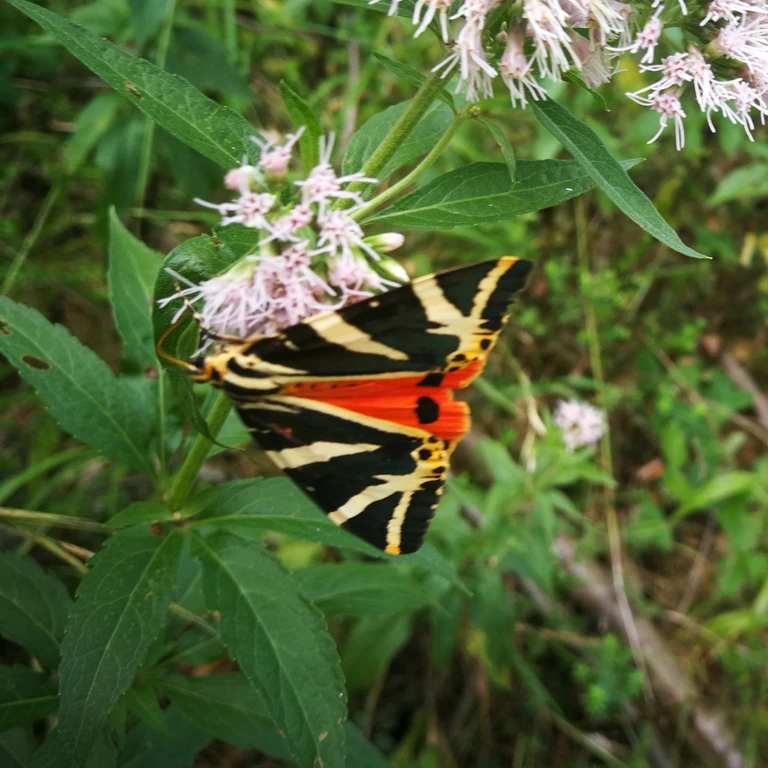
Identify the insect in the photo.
Euplagia quadripunctaria
